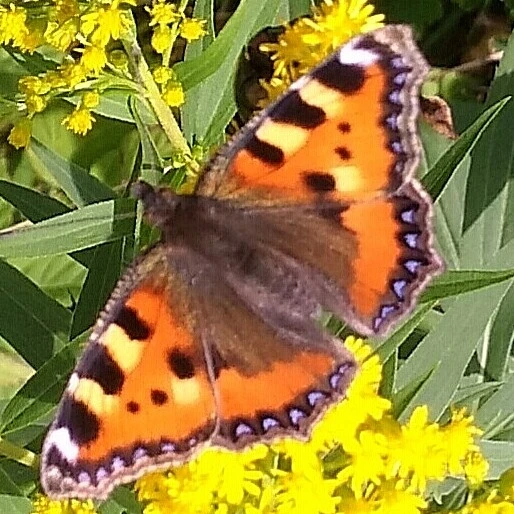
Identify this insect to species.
Aglais urticae
